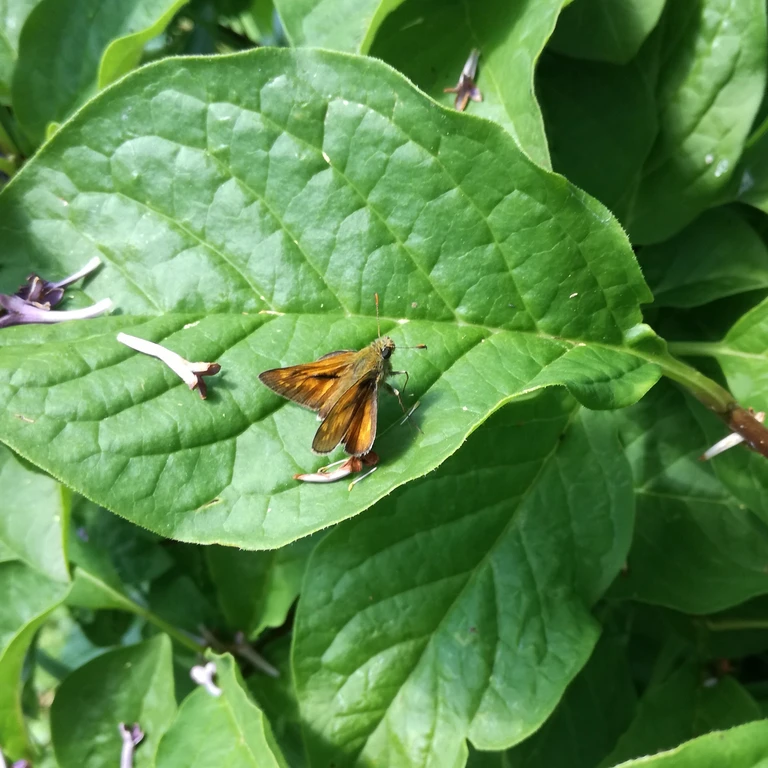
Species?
Ochlodes sylvanus (also Ochlodes venata)
